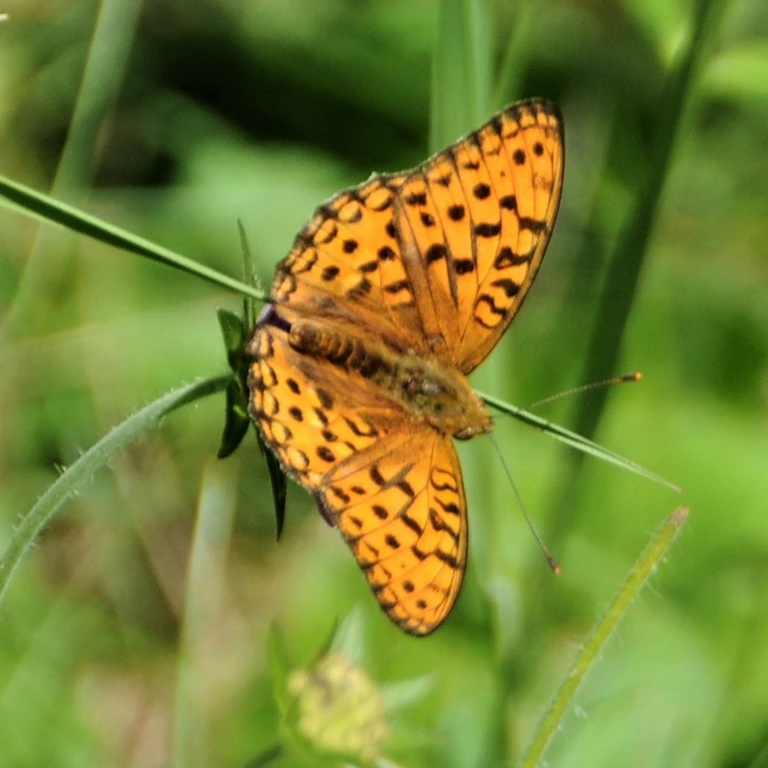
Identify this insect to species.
Fabriciana adippe
